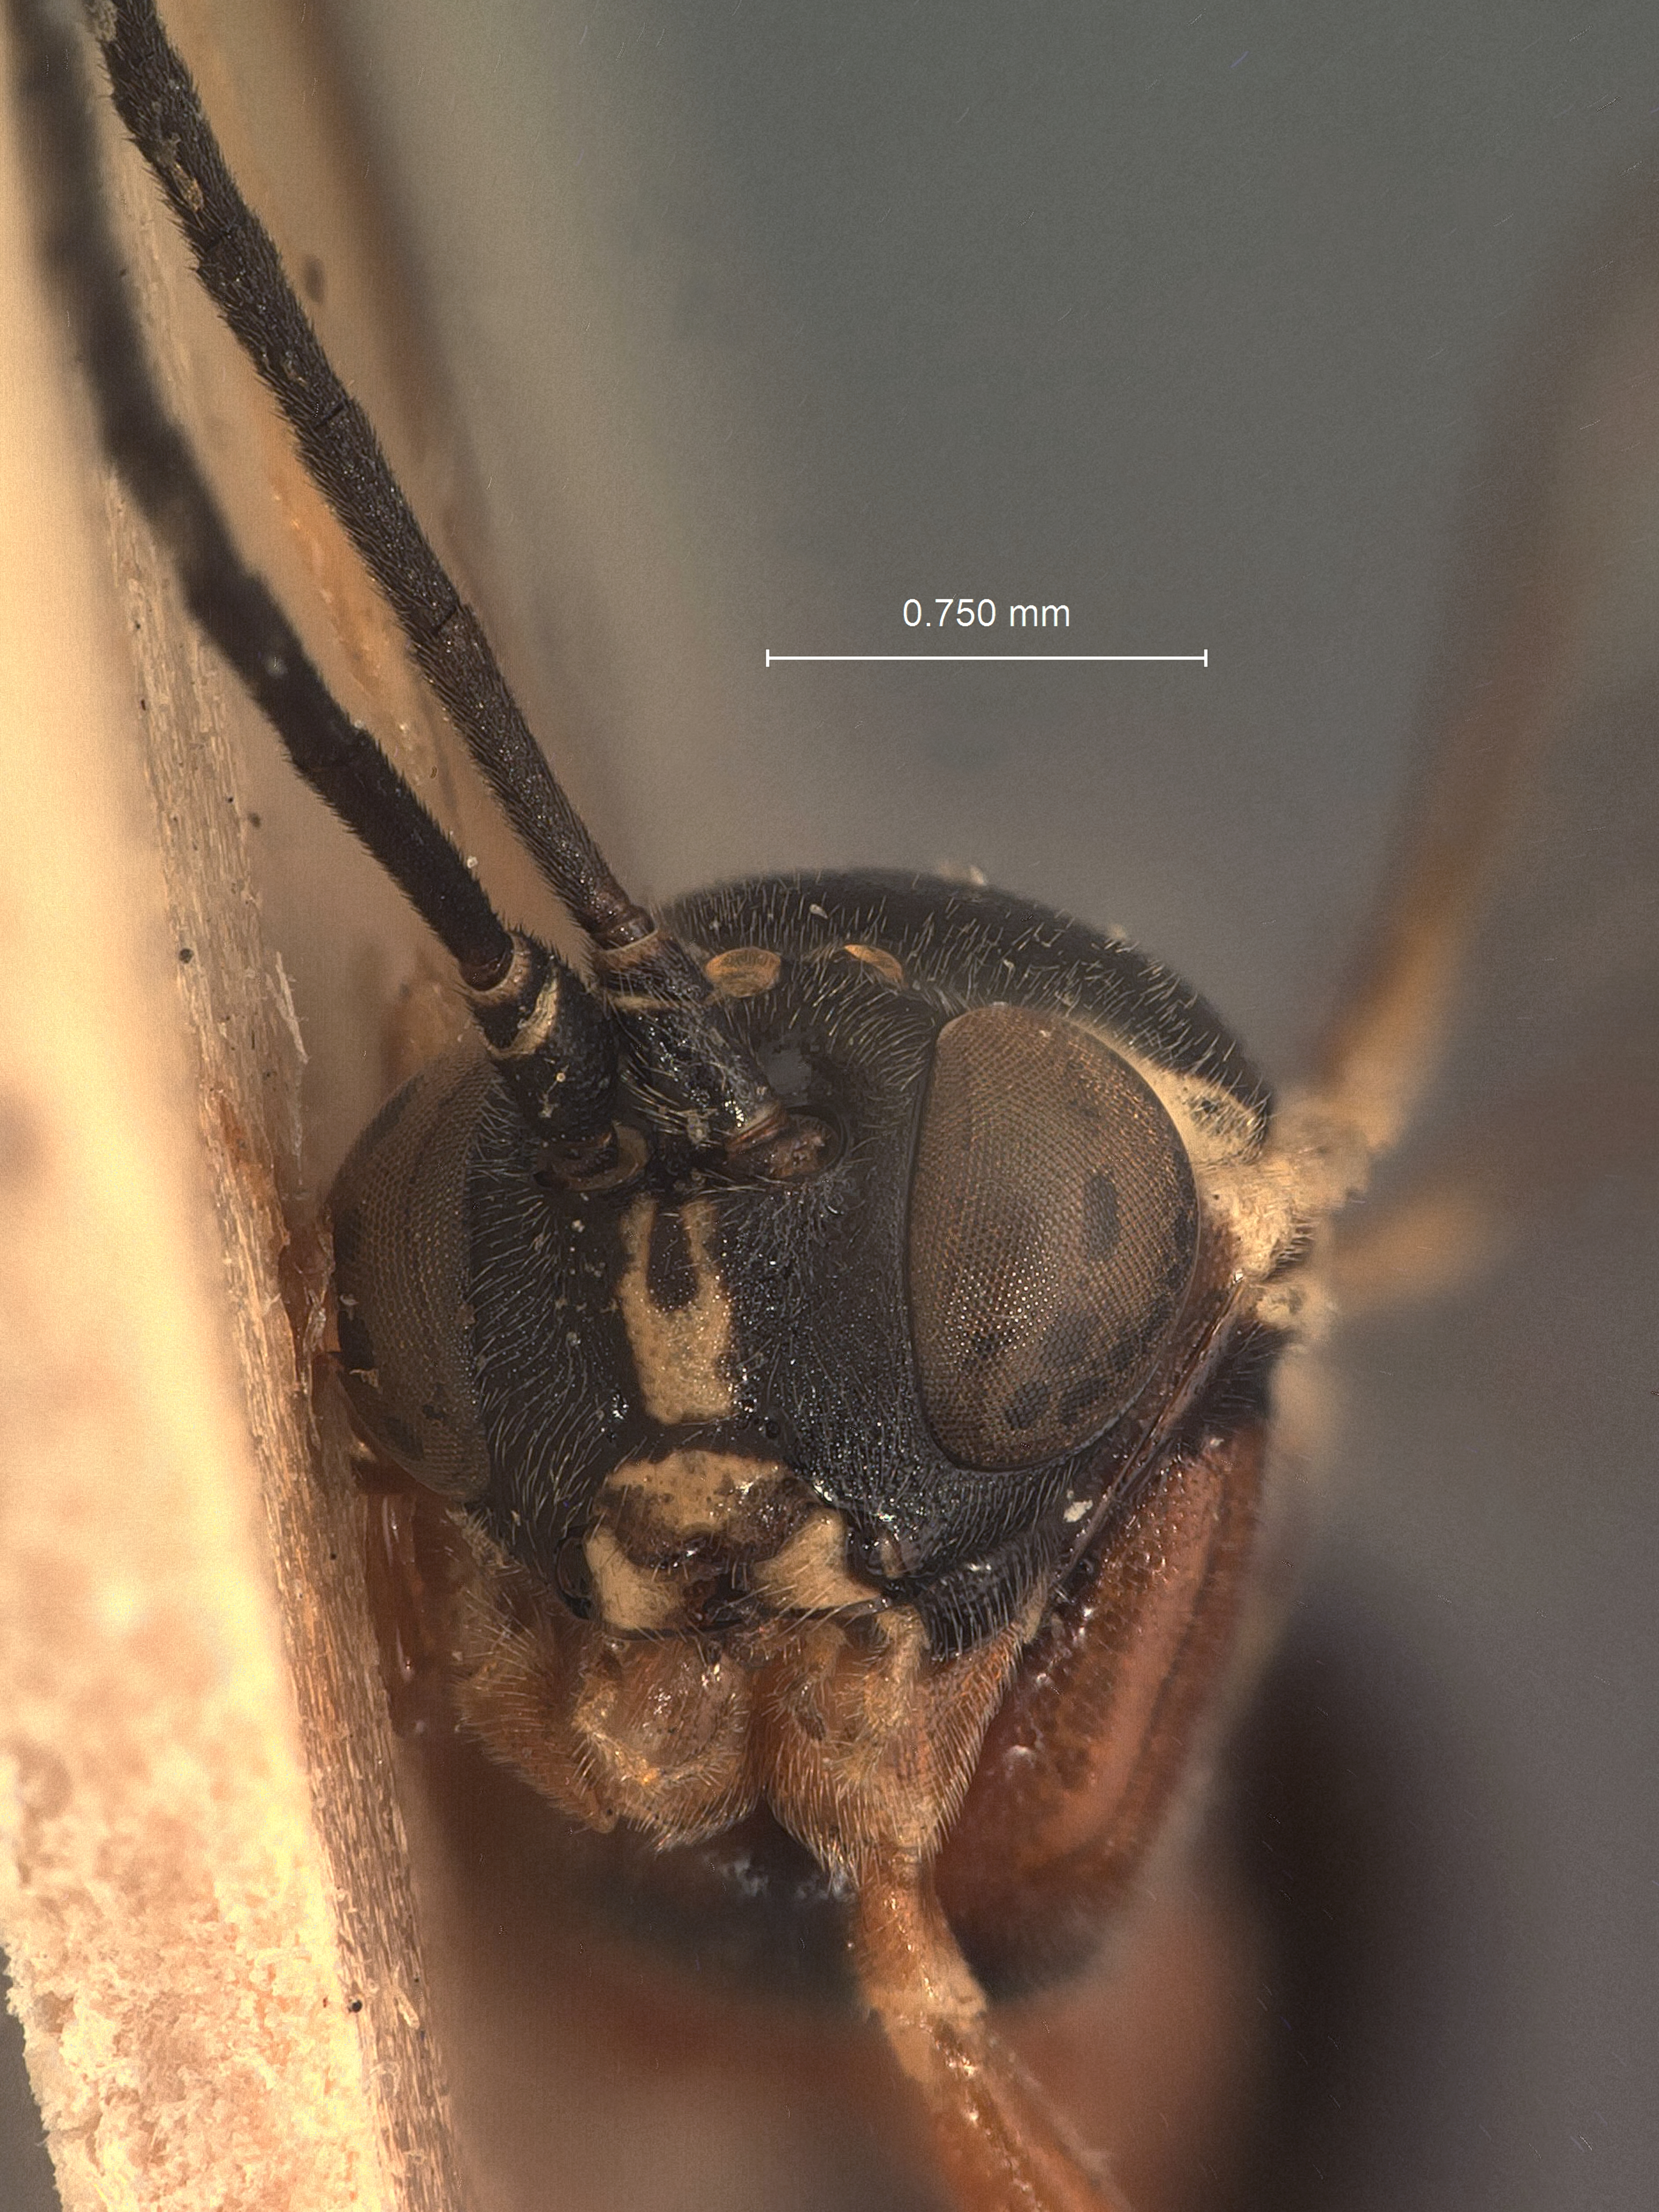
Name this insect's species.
Homocidus tricolor
